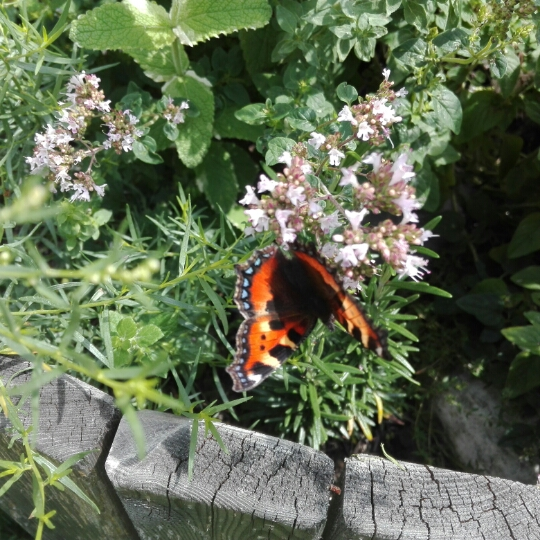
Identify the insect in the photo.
Vanessa atalanta
